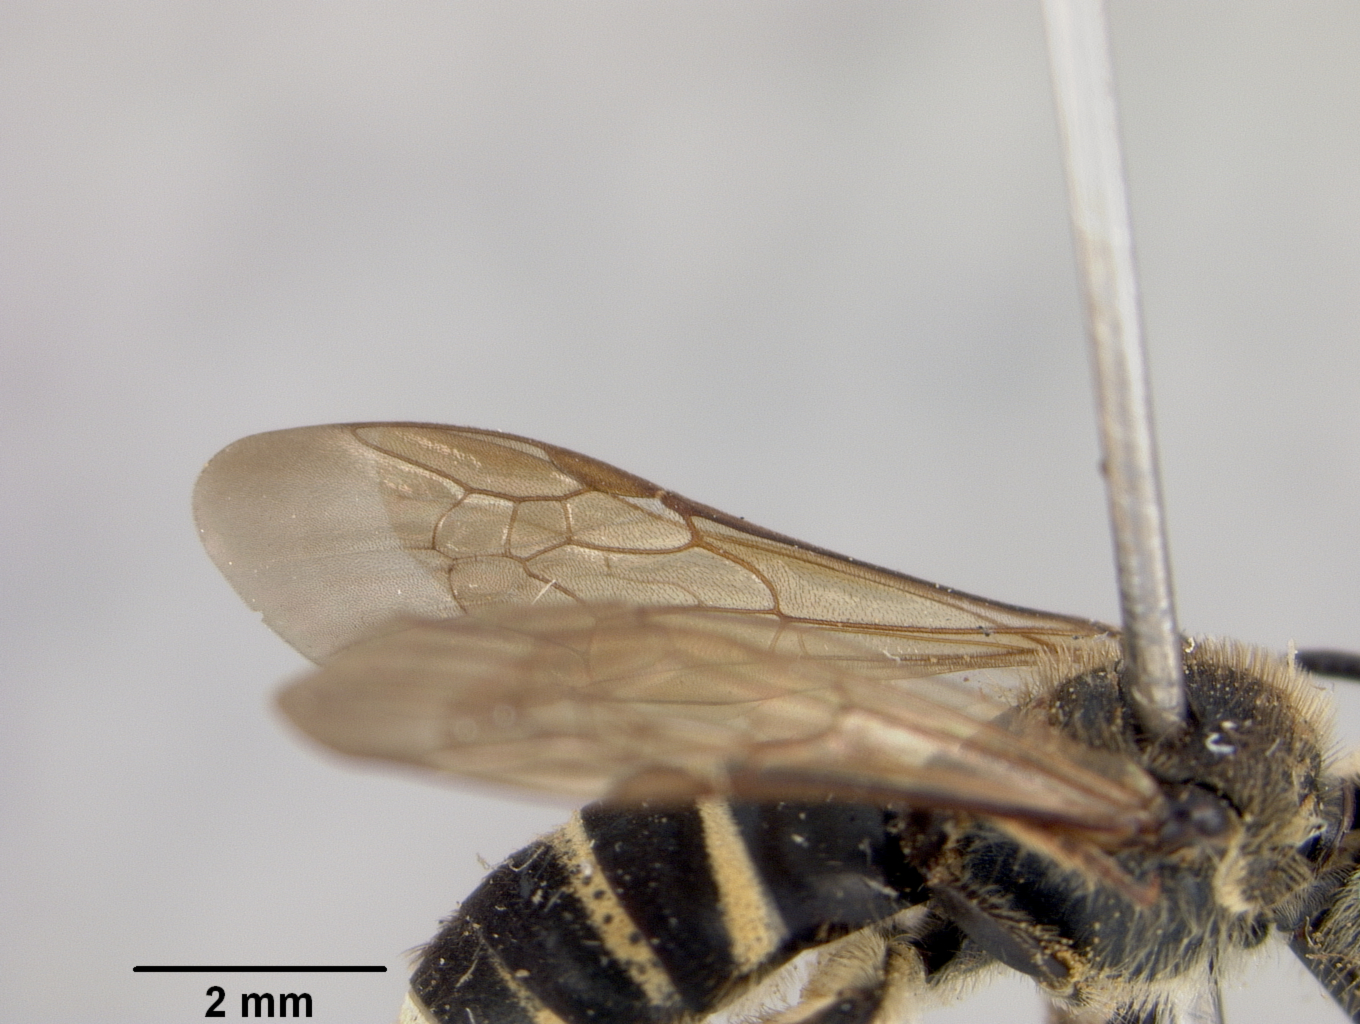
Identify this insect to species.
Lasioglossum asaphes
